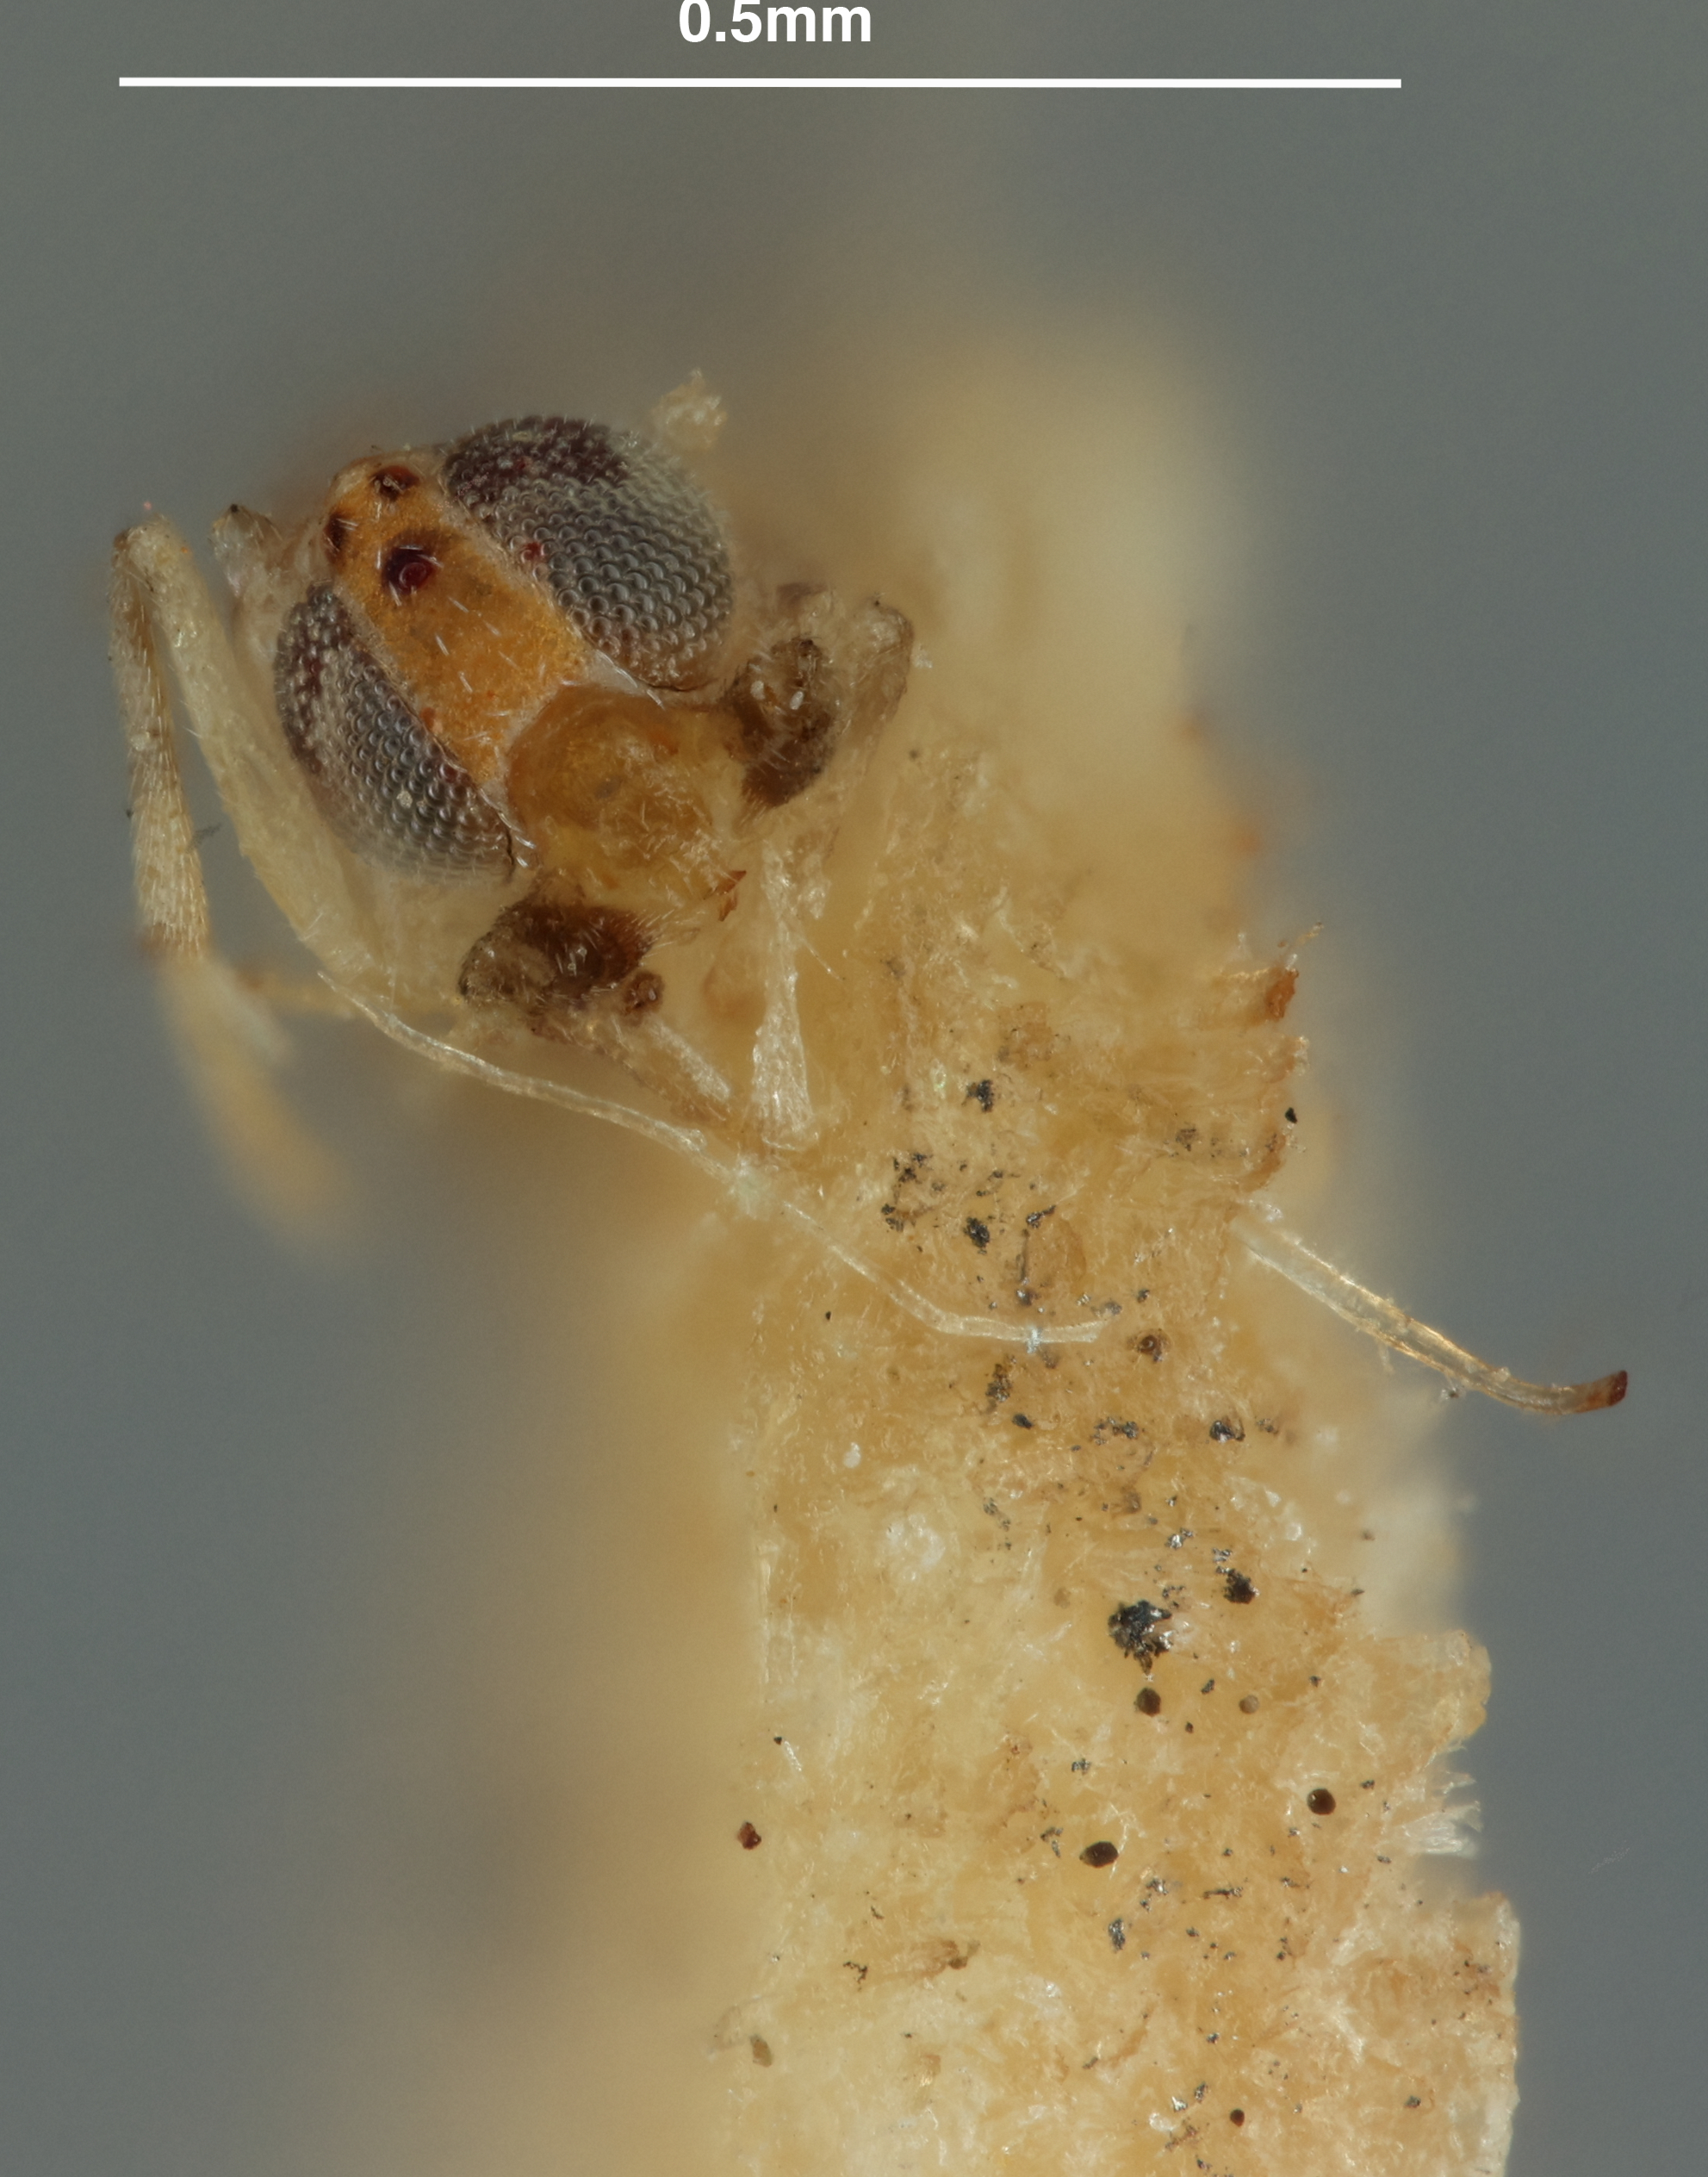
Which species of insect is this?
Pseudaphycus dysmicocci
